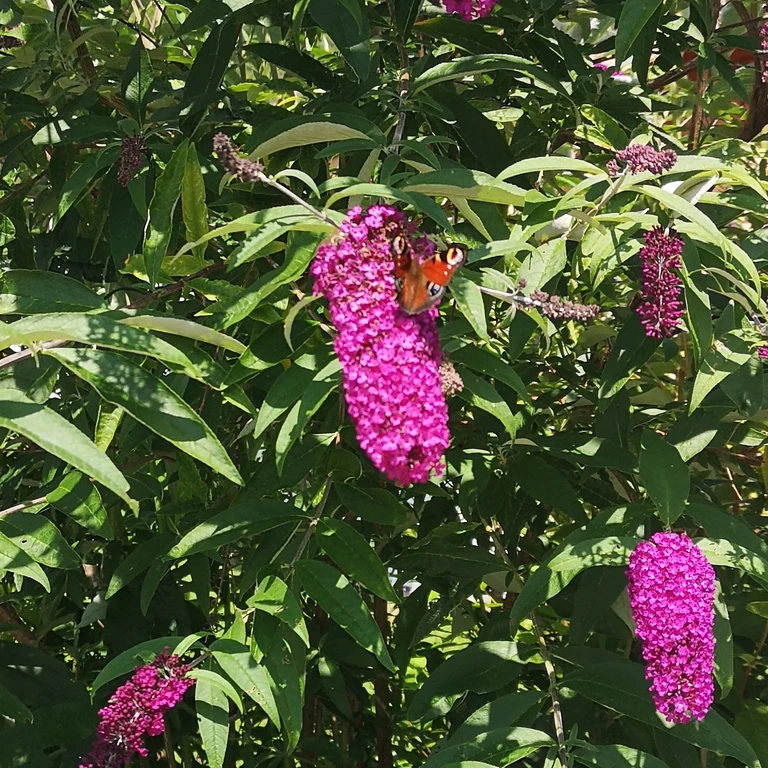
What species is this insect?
Aglais io
